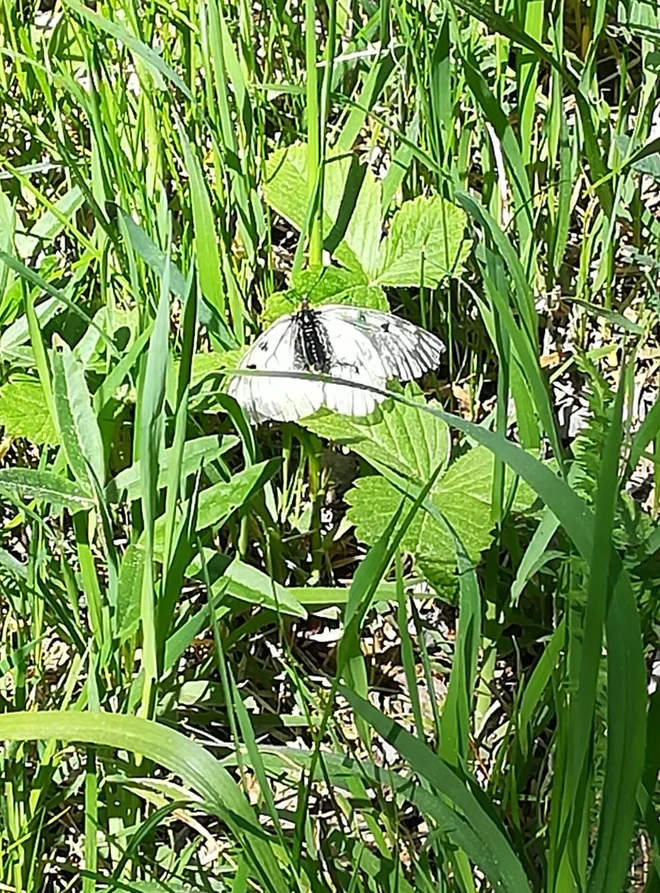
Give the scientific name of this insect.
Parnassius mnemosyne
